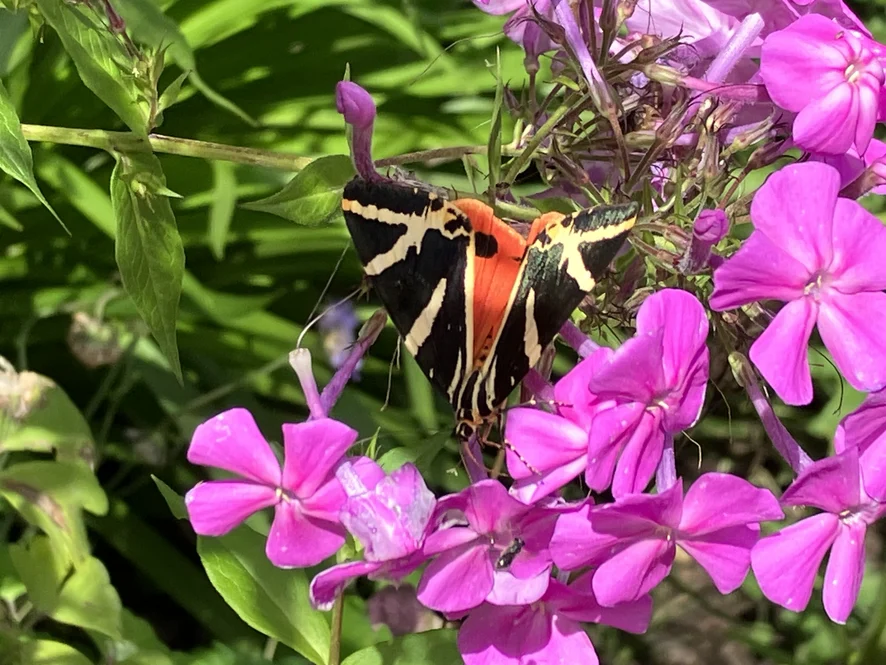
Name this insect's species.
Euplagia quadripunctaria
